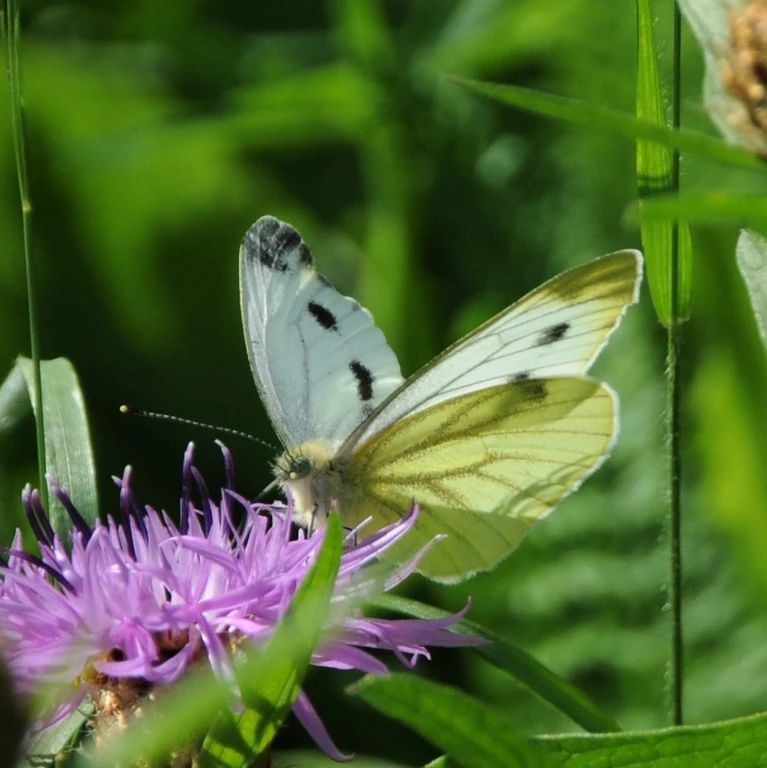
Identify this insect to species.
Pieris napi
